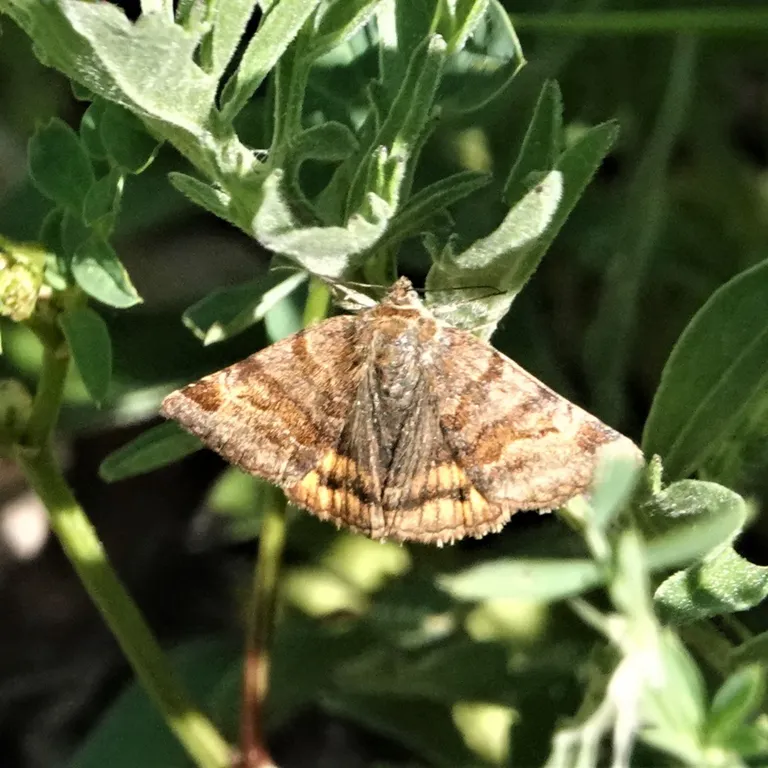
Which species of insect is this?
Euclidia glyphica
